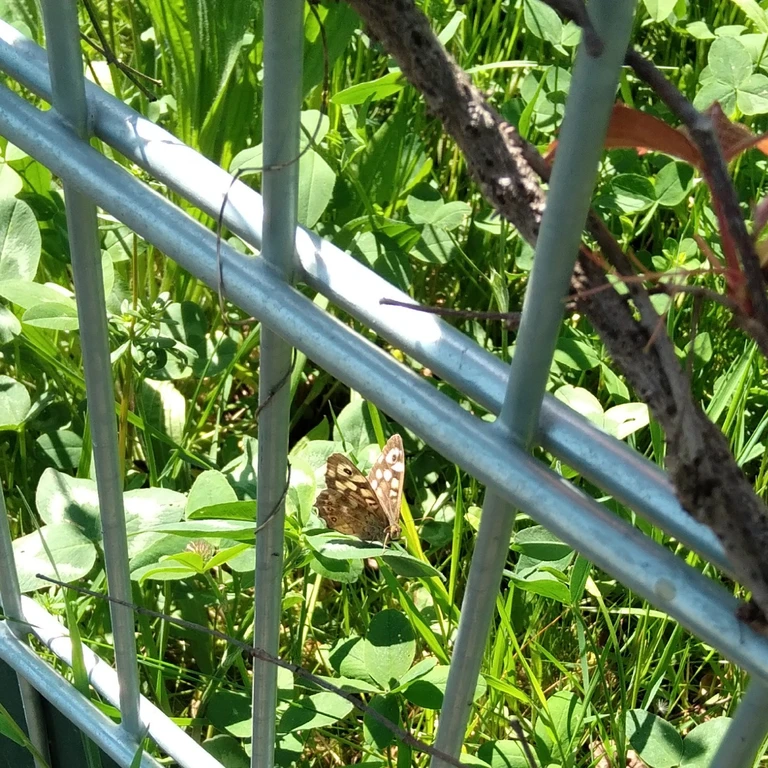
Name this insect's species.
Pararge aegeria
